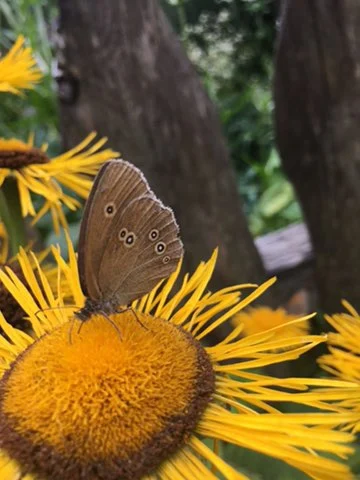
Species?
Aphantopus hyperantus
